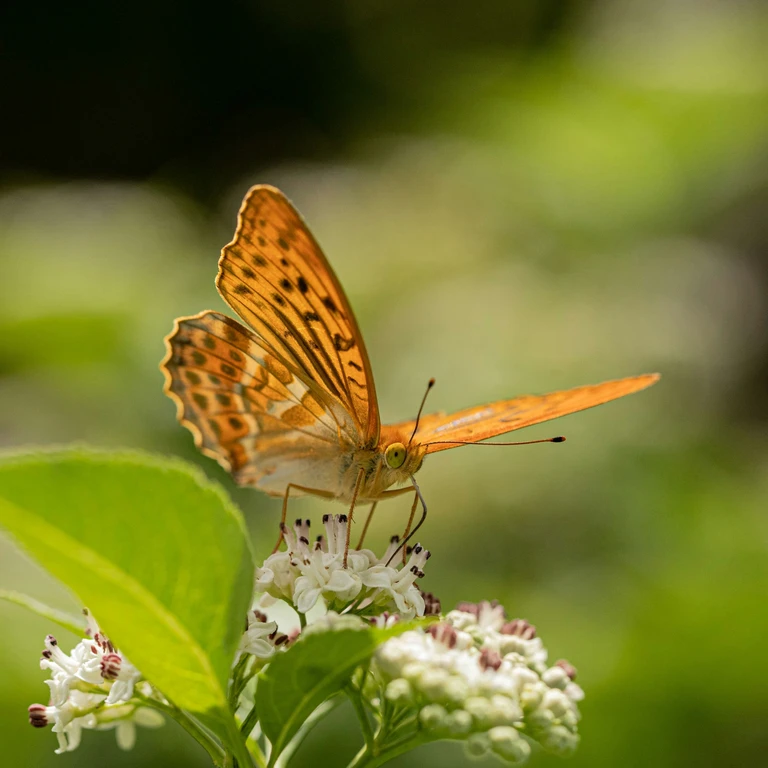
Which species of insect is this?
Argynnis paphia
